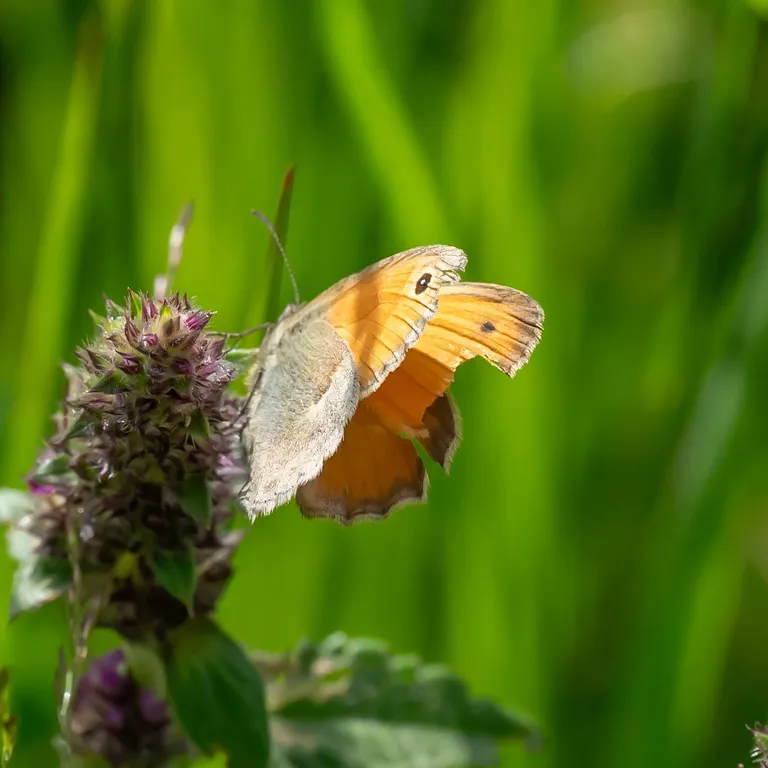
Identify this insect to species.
Coenonympha pamphilus
